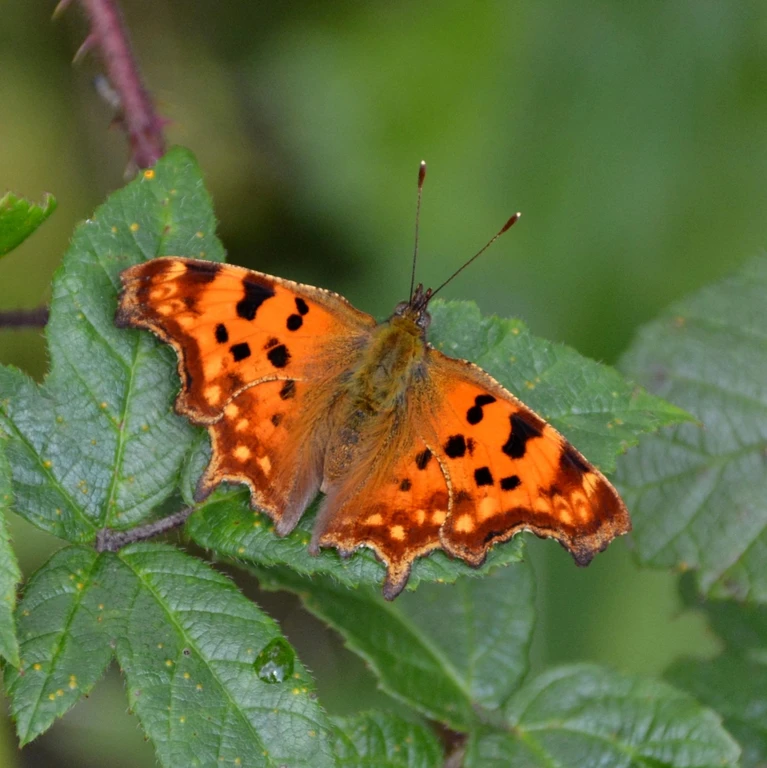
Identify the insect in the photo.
Polygonia c-album
